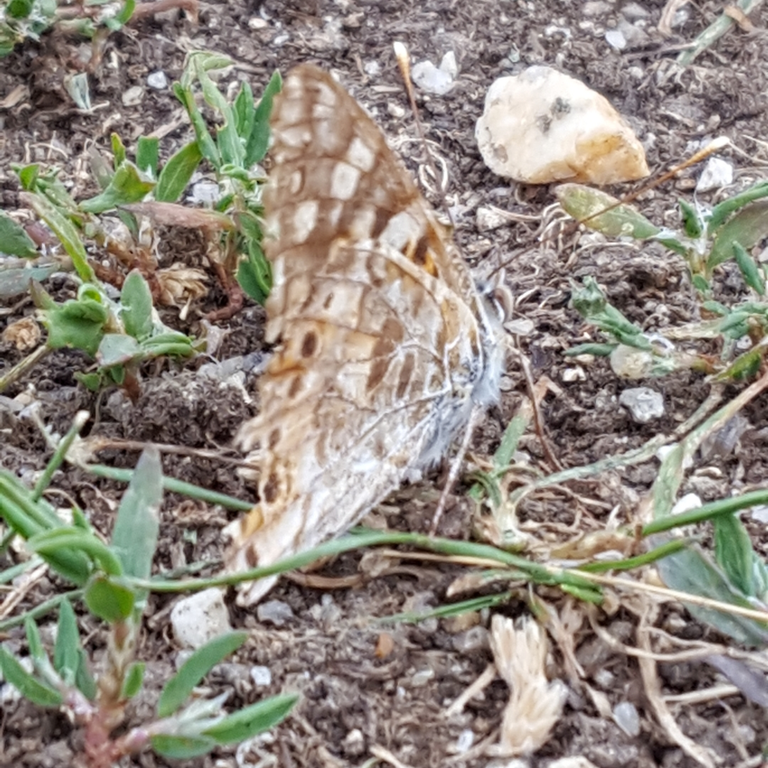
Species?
Vanessa cardui
